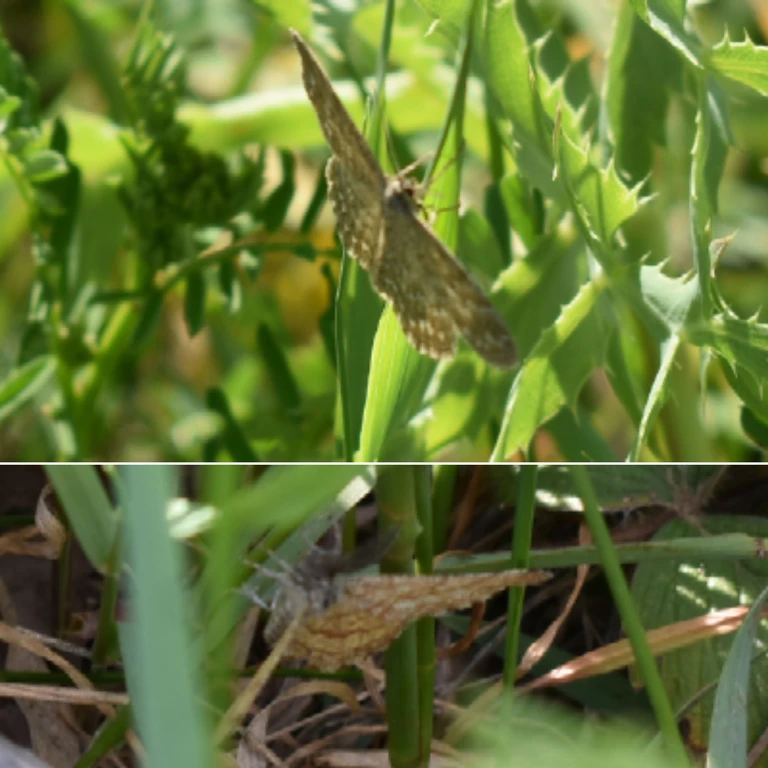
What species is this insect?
Ematurga atomaria
